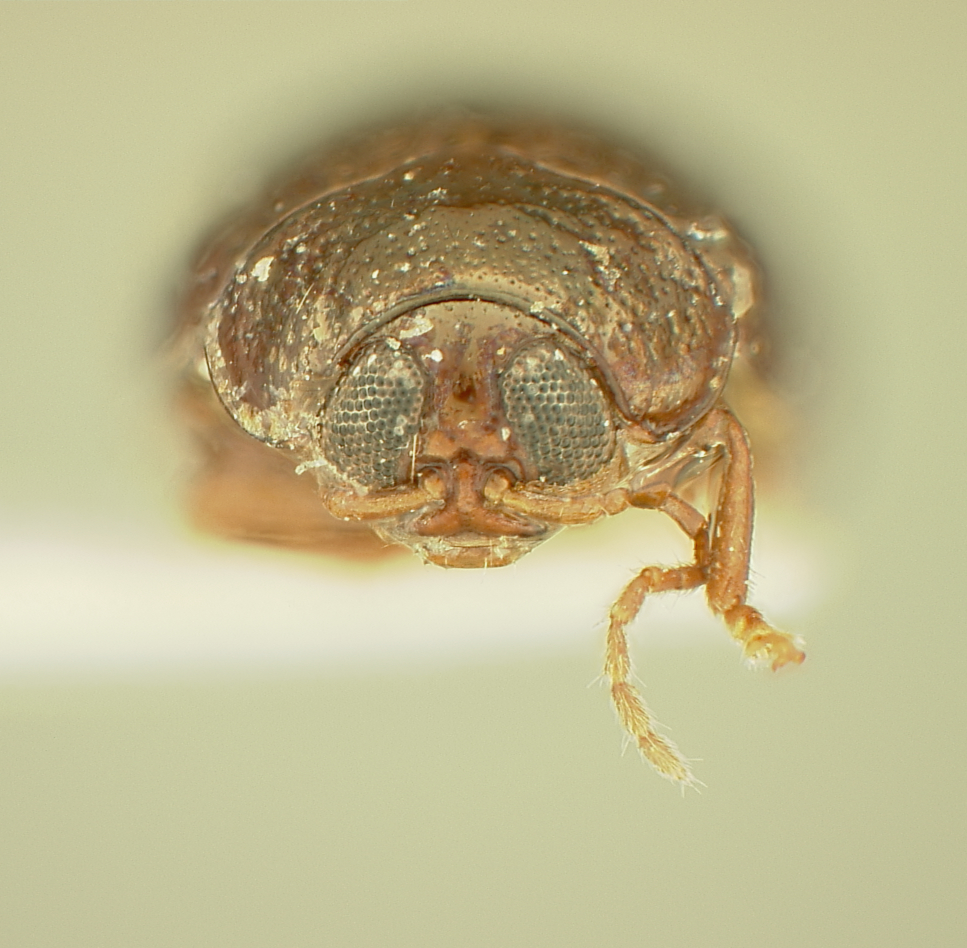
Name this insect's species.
Apraea fulgens
